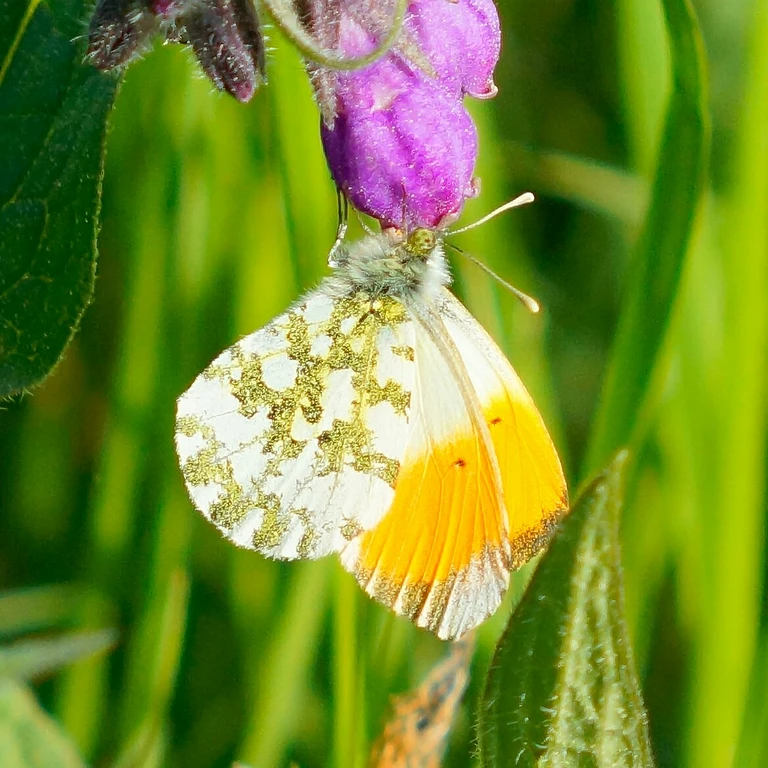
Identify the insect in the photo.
Anthocharis cardamines
